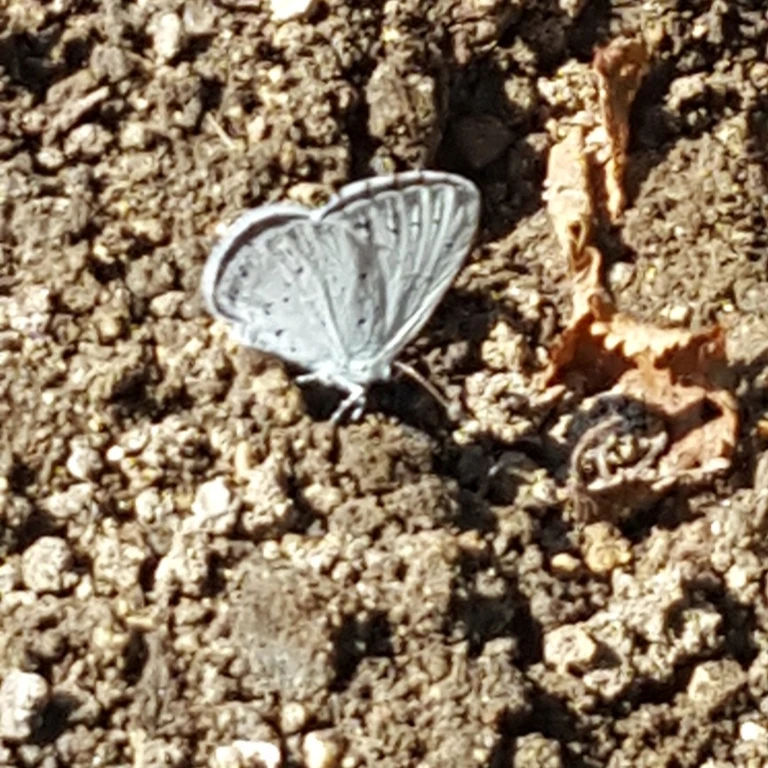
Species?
Celastrina argiolus
